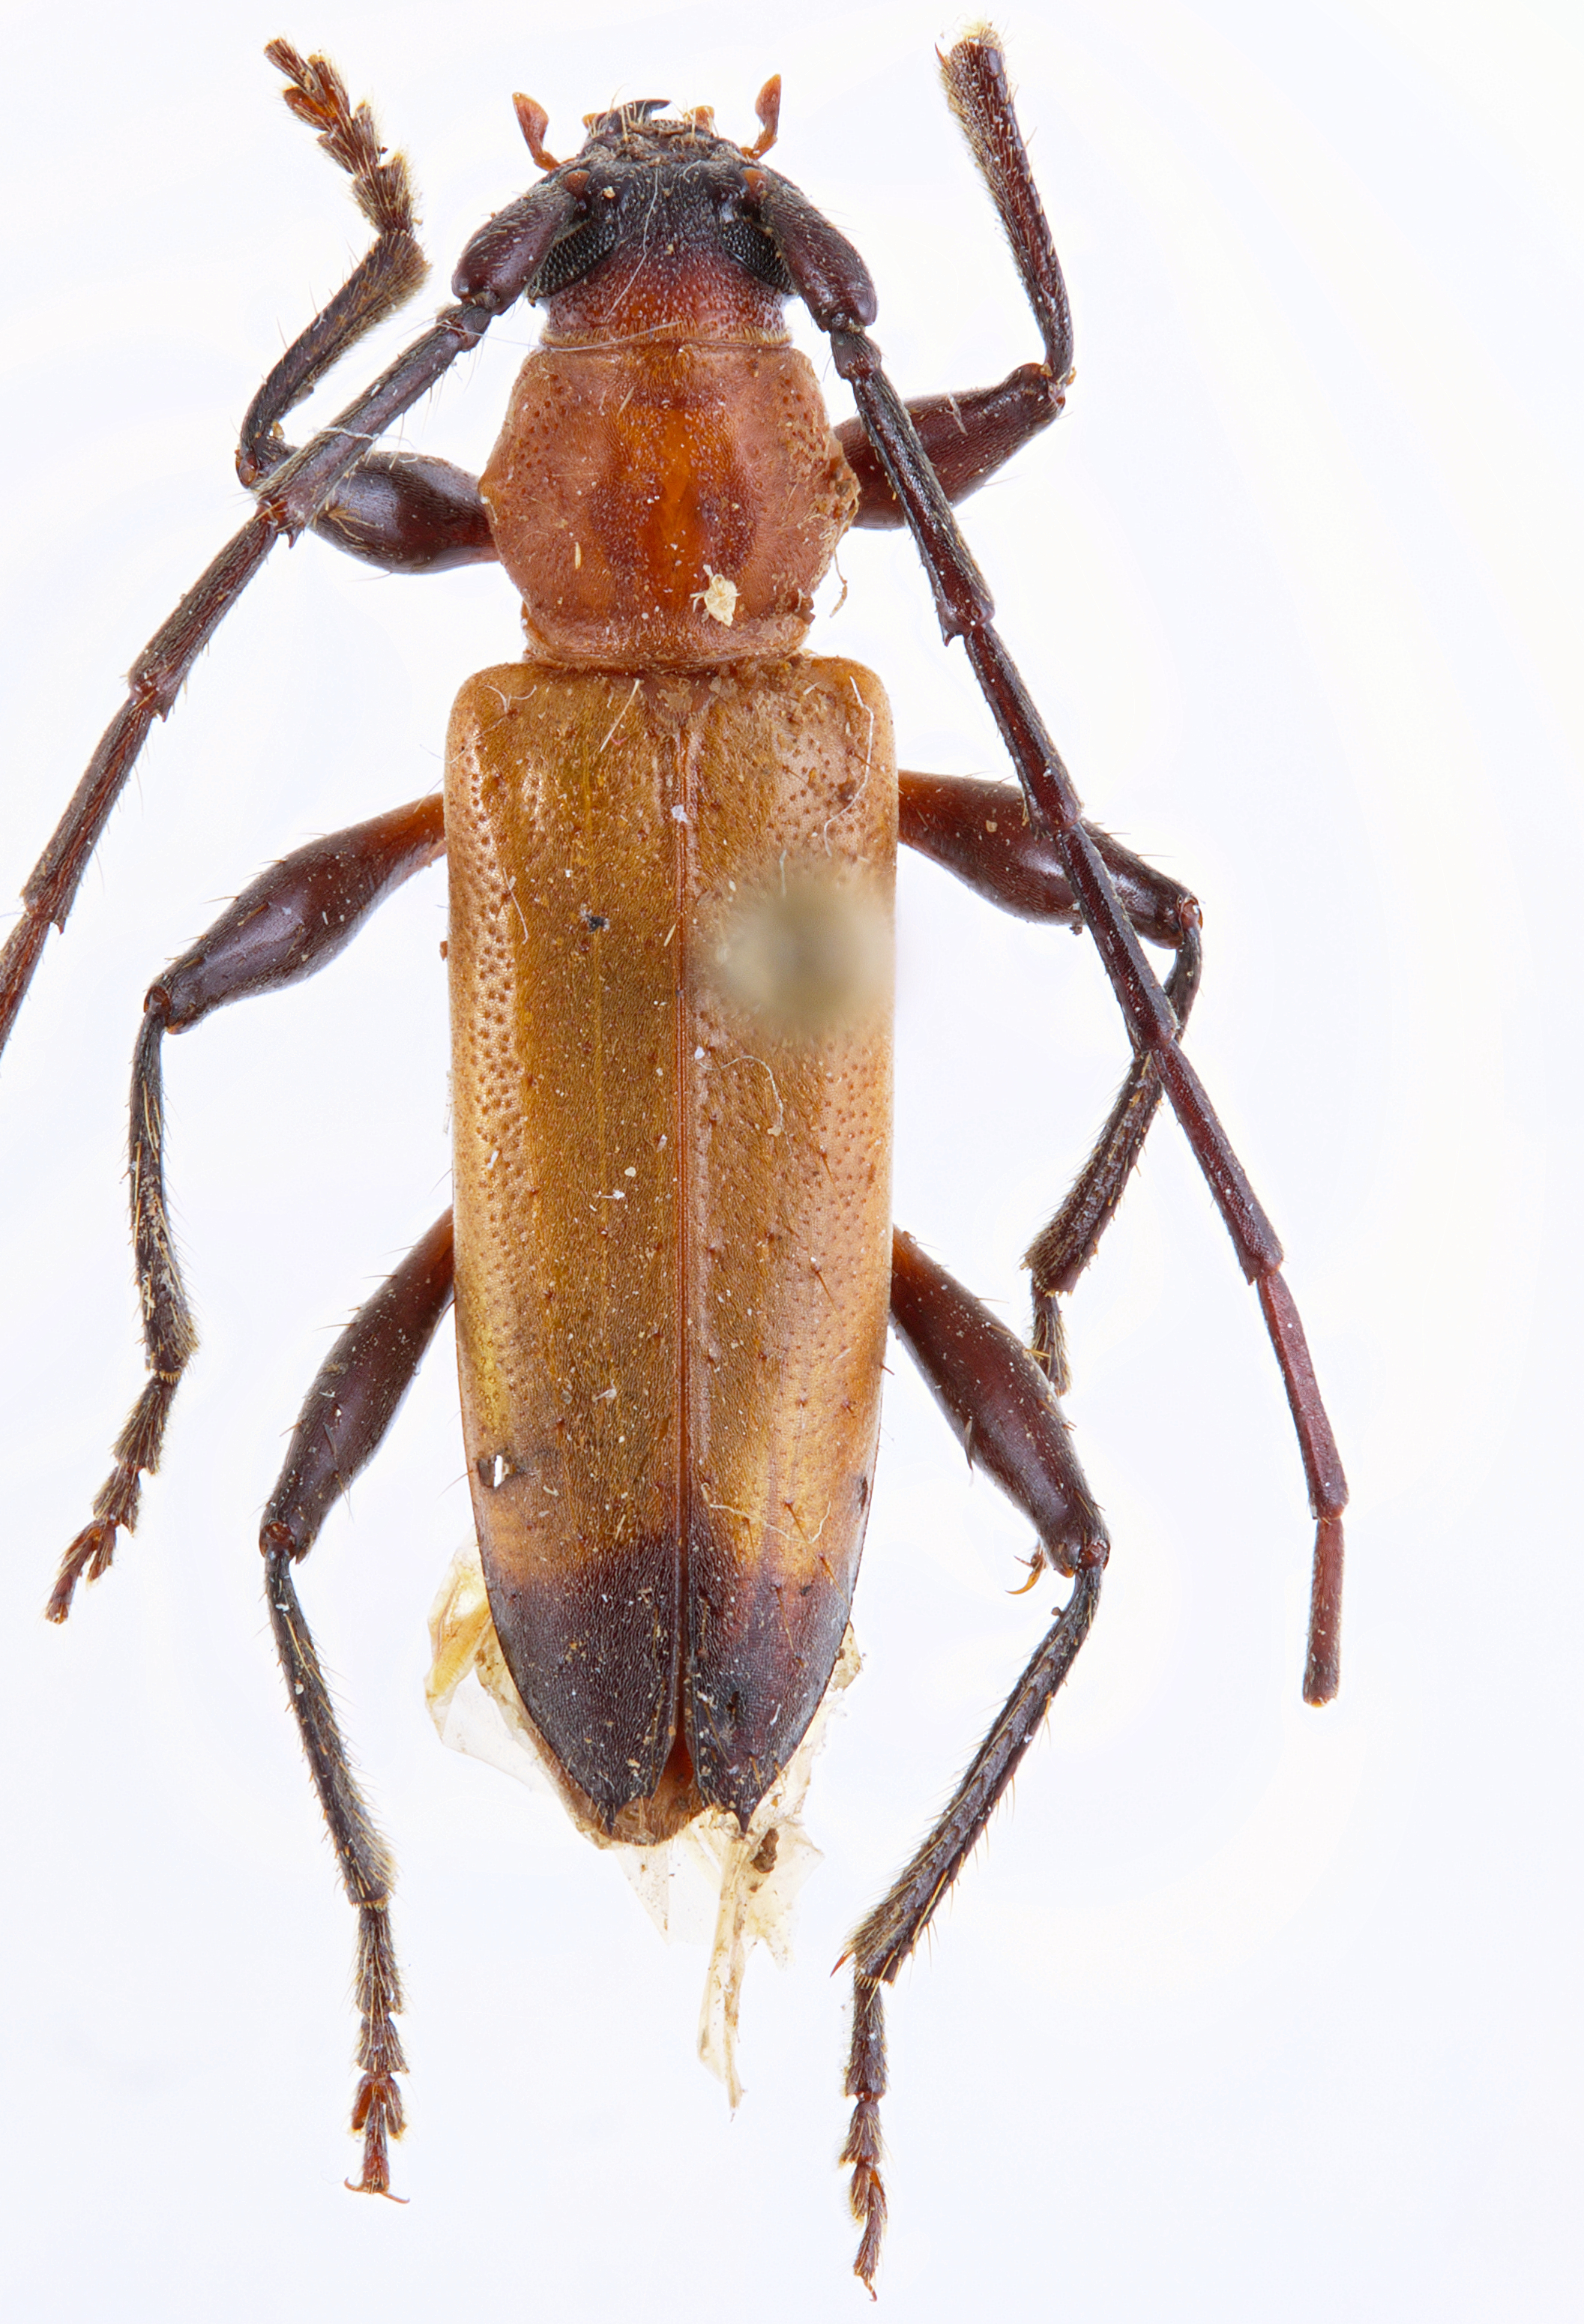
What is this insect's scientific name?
Mephritus apicatus
